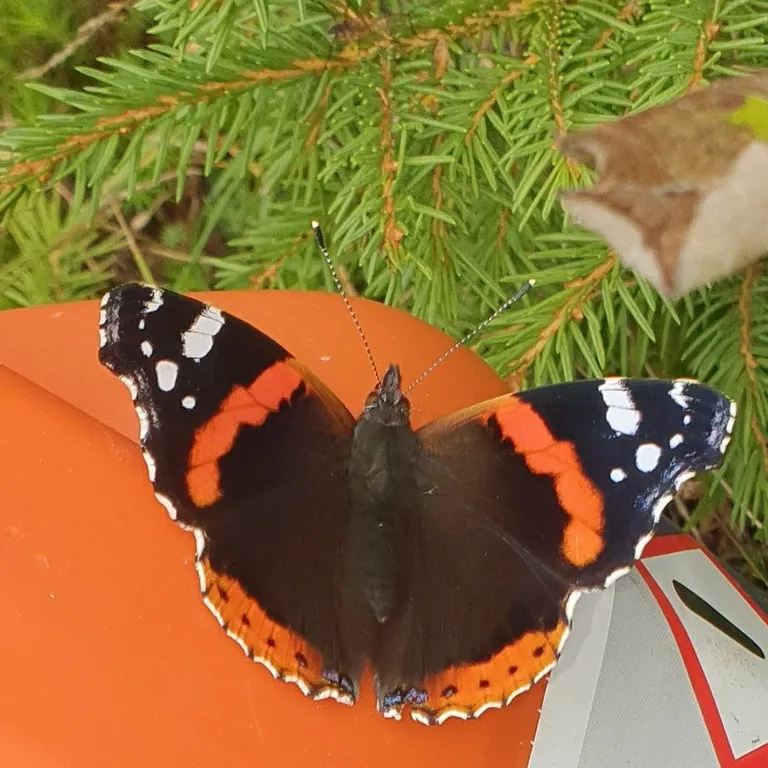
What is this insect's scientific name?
Vanessa atalanta
